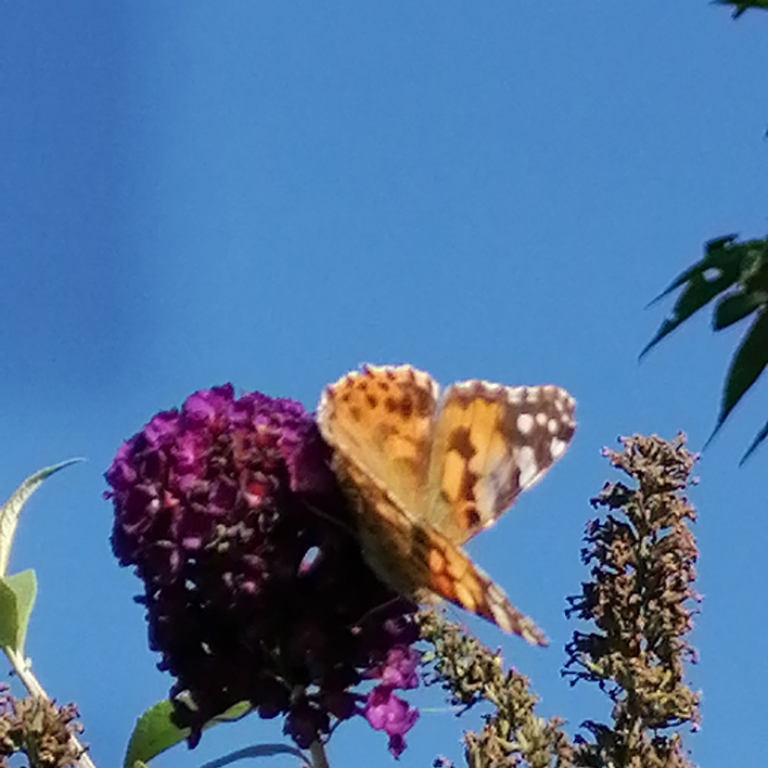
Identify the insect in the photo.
Vanessa cardui
